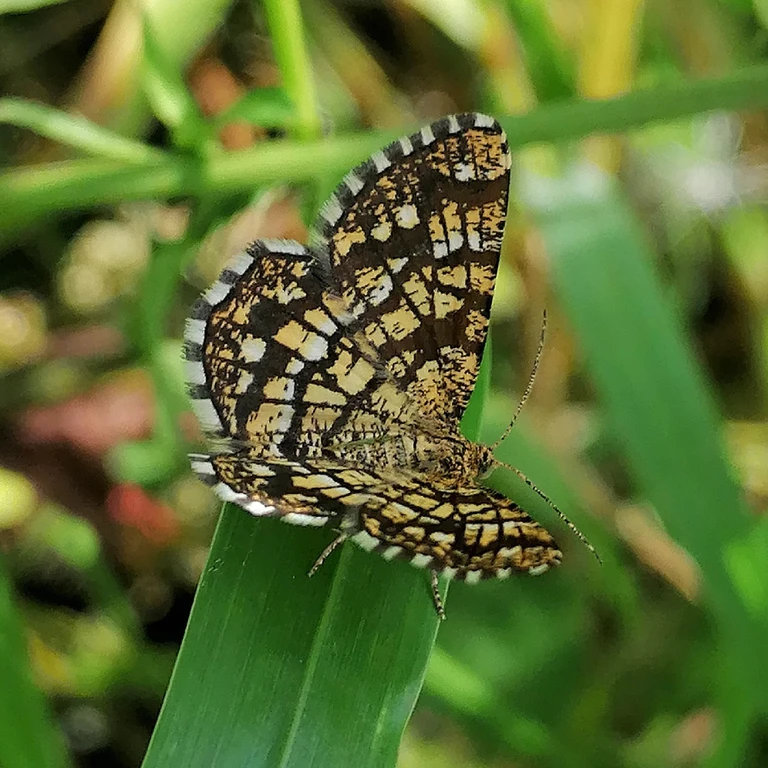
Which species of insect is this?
Chiasmia clathrata
